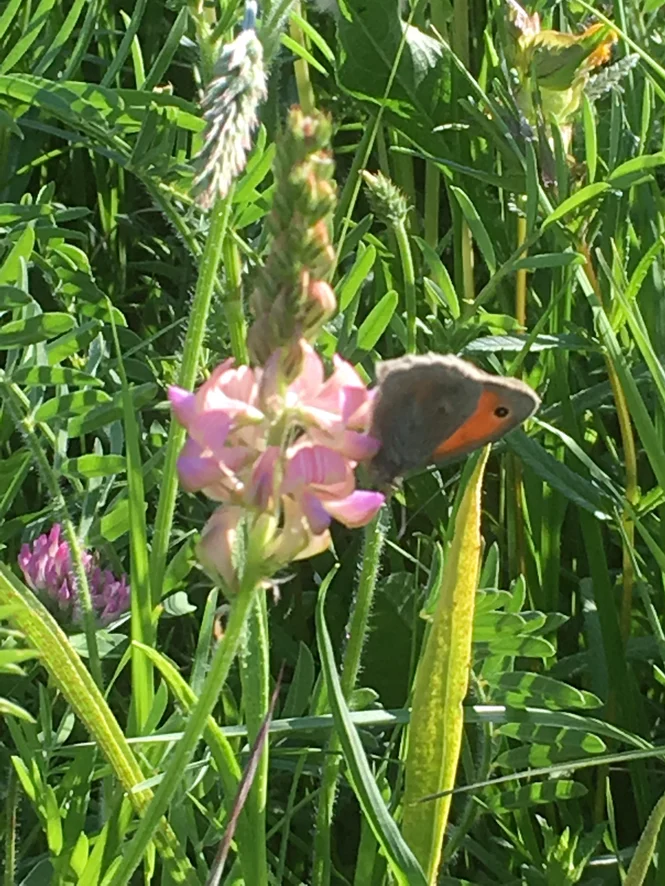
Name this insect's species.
Coenonympha pamphilus
